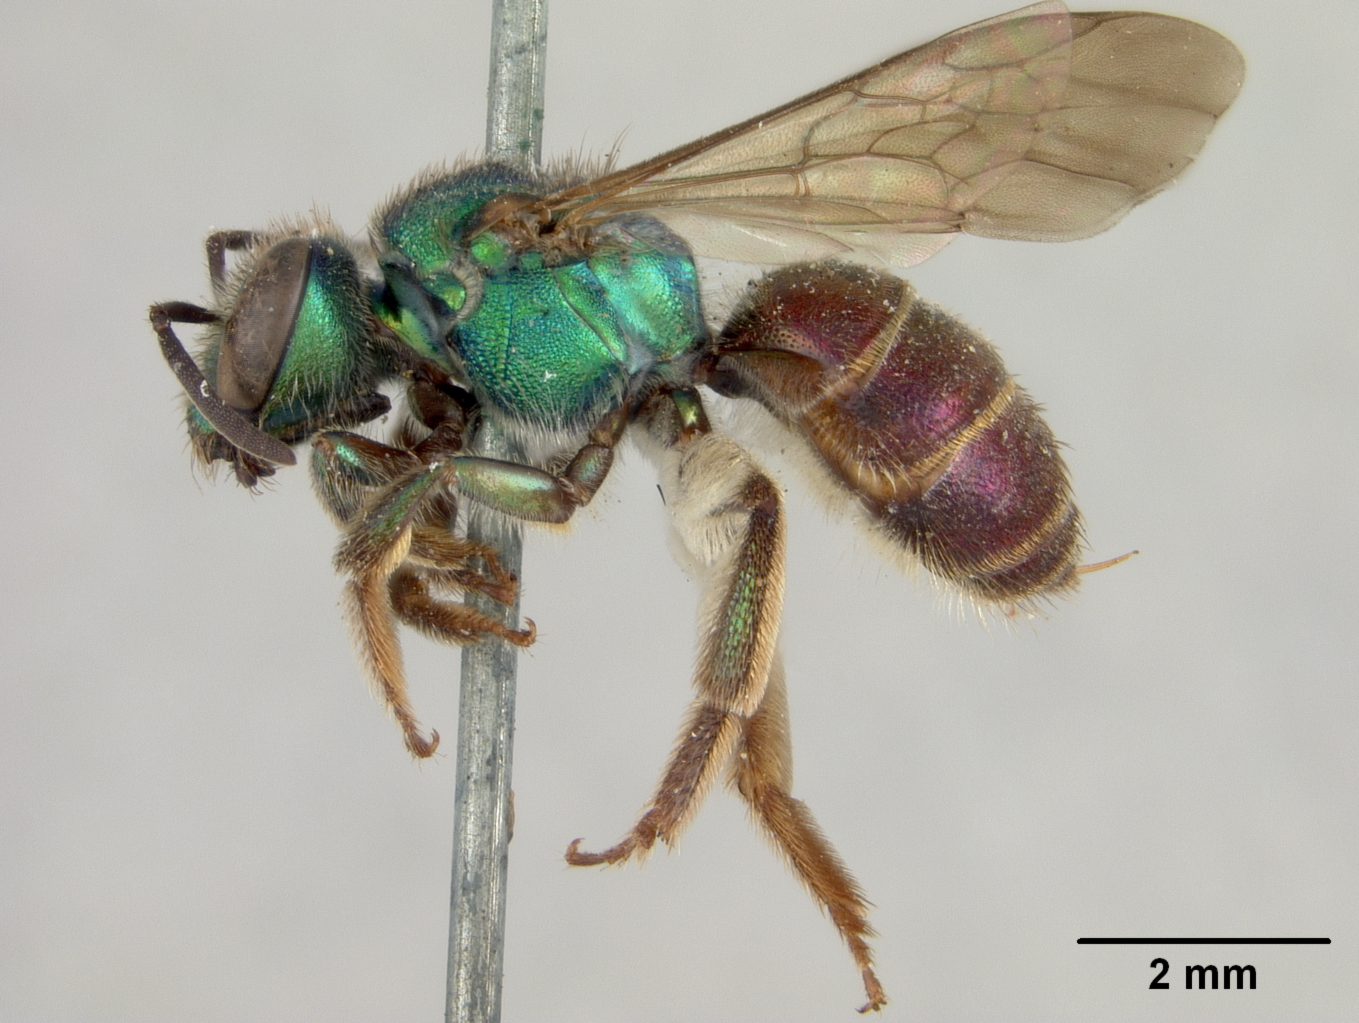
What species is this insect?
Augochlora subignita
